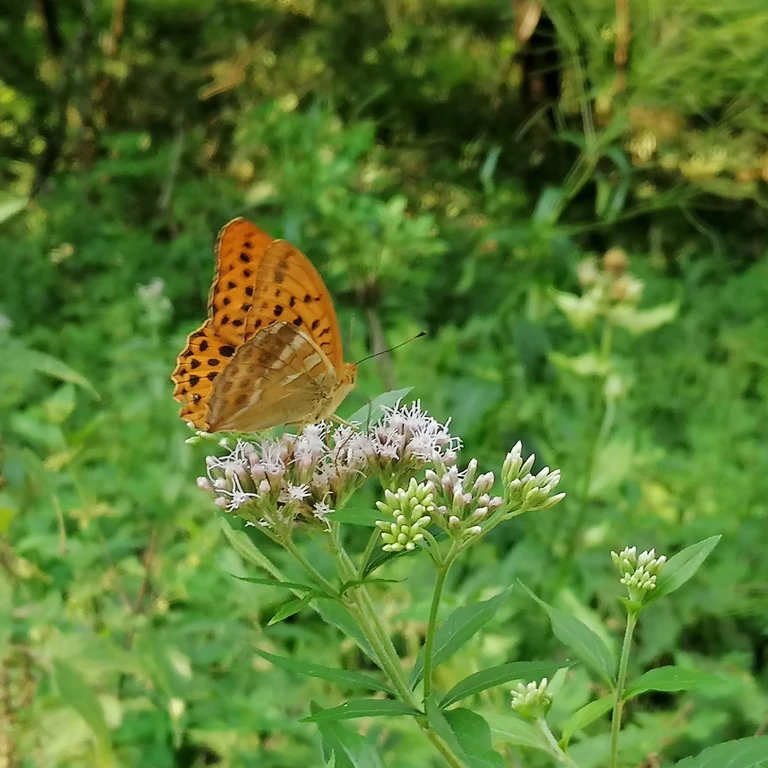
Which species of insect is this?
Argynnis paphia
